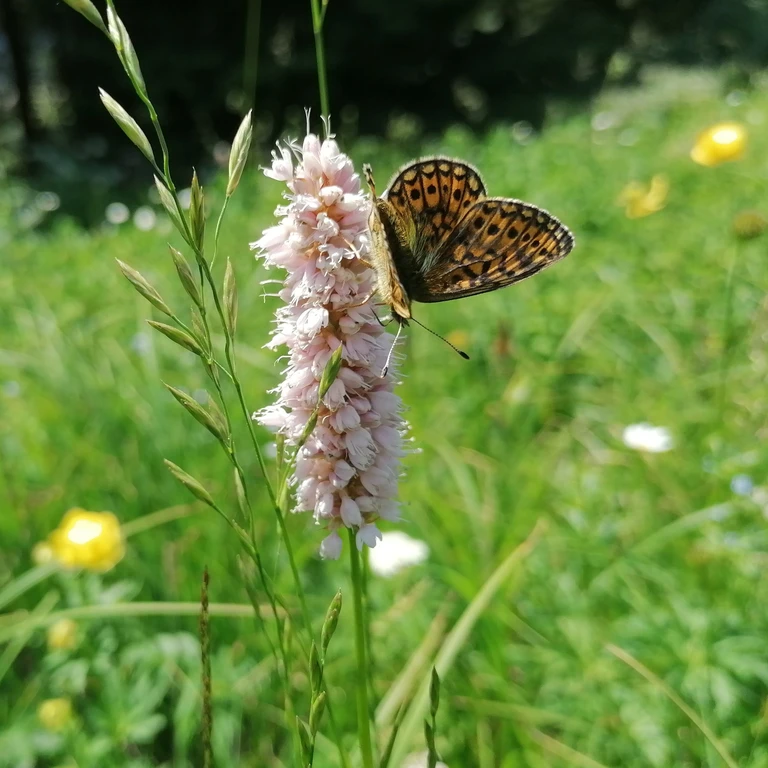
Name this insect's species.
Boloria eunomia
